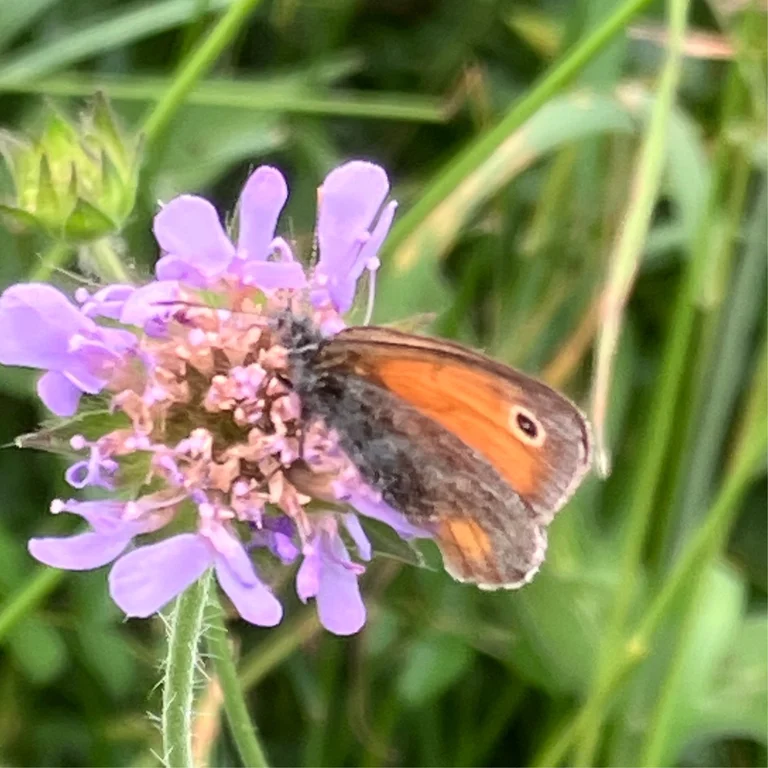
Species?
Coenonympha pamphilus
